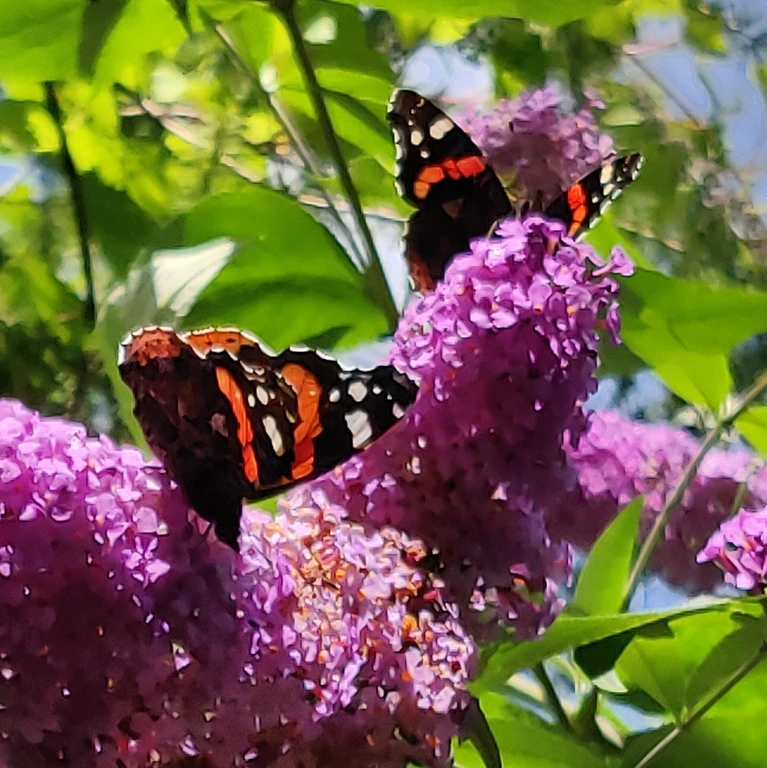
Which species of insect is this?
Vanessa atalanta
